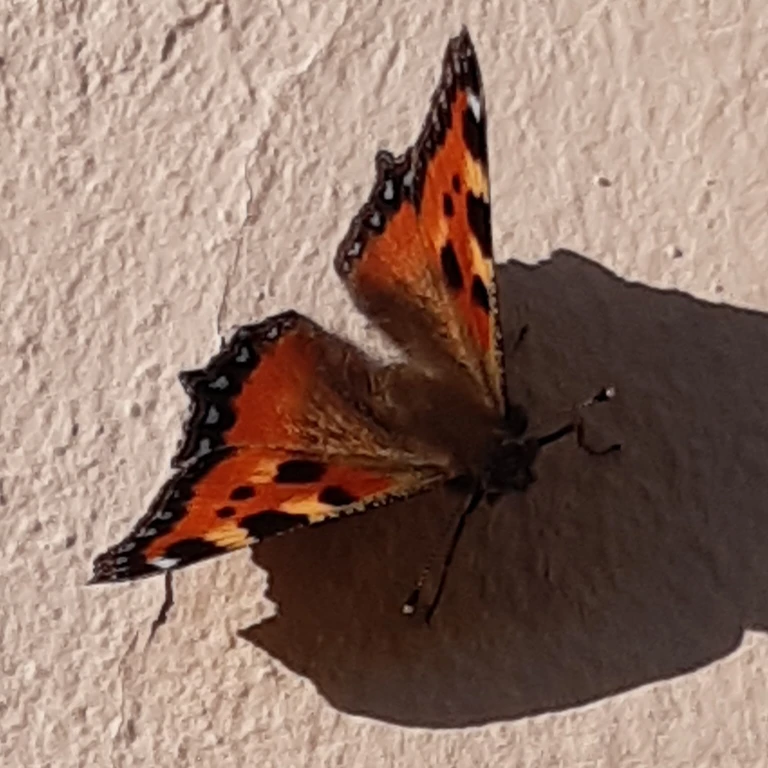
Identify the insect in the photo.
Aglais urticae
